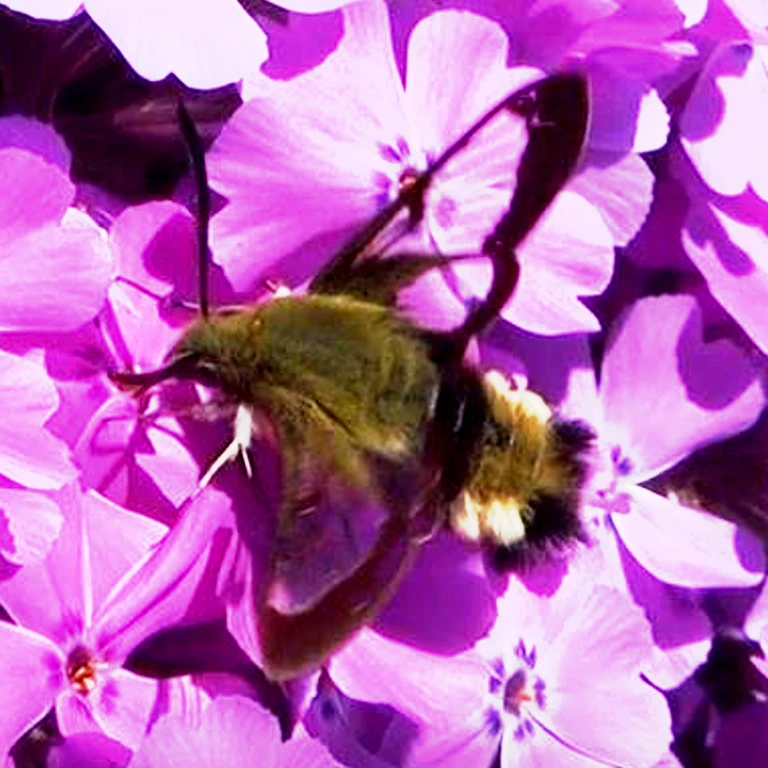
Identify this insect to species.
Hemaris fuciformis
